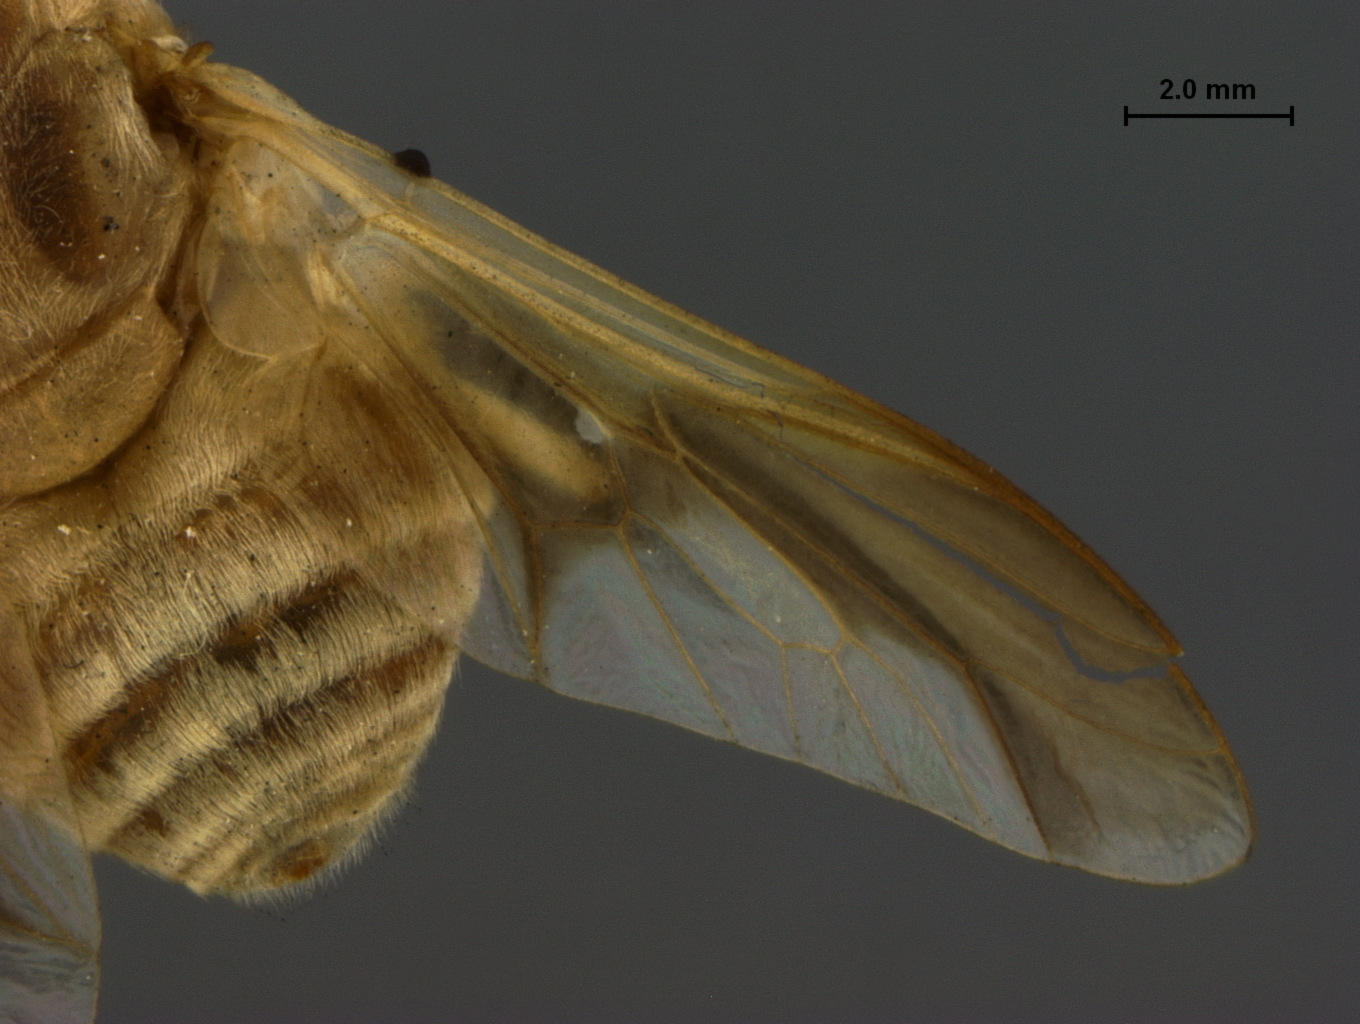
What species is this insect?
Goniops chrysocoma (also Goniops hippoboscoides)
